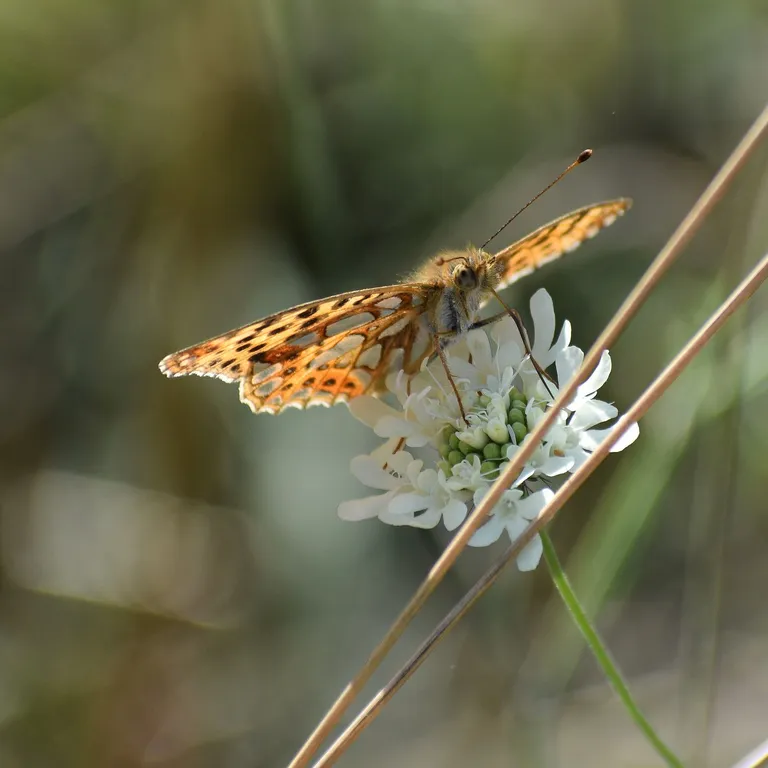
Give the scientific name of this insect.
Issoria lathonia
